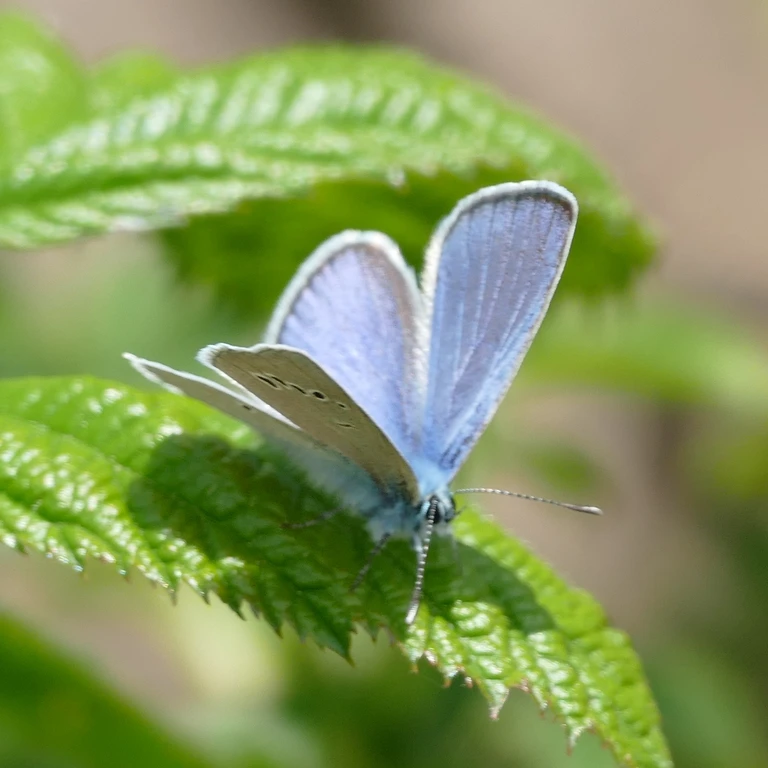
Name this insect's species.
Glaucopsyche alexis
